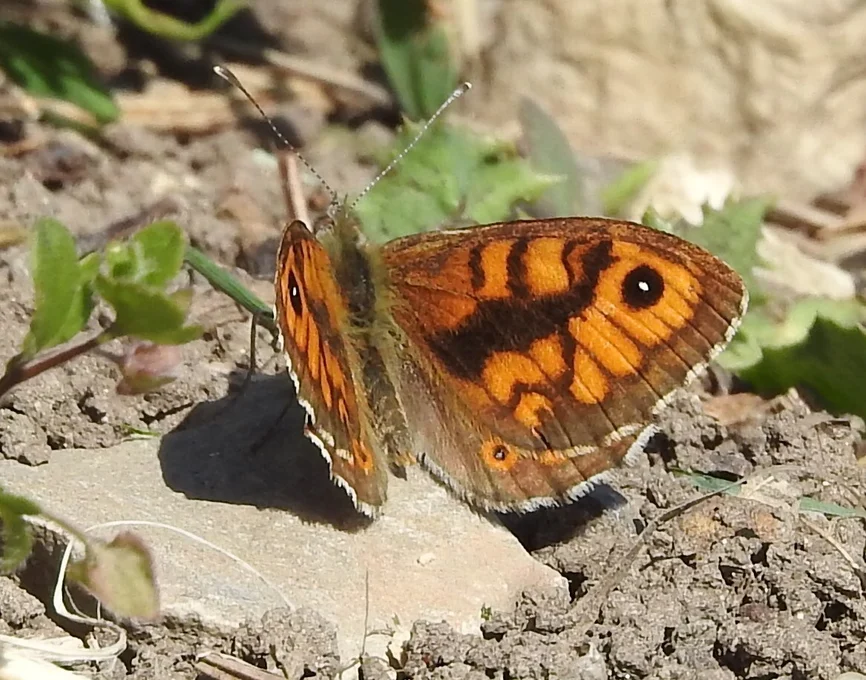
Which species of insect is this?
Lasiommata megera (also Pararge megera)
